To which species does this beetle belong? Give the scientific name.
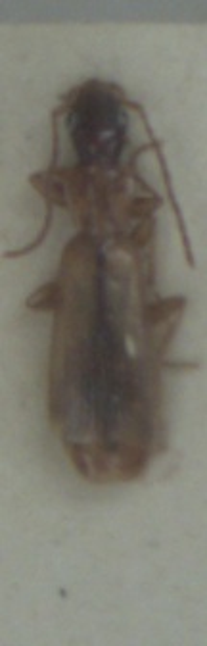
Paradromius longiceps
